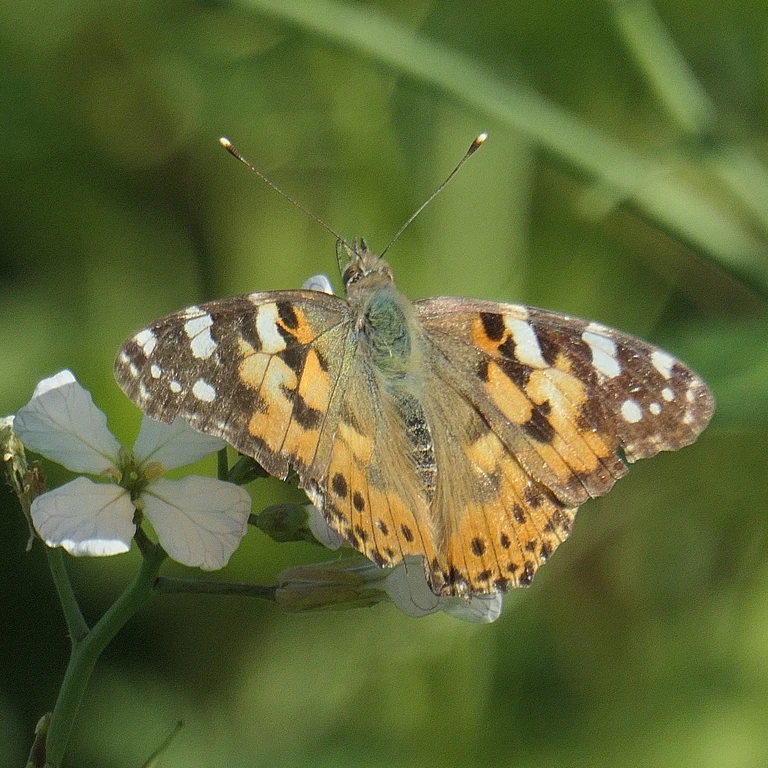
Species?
Vanessa cardui
